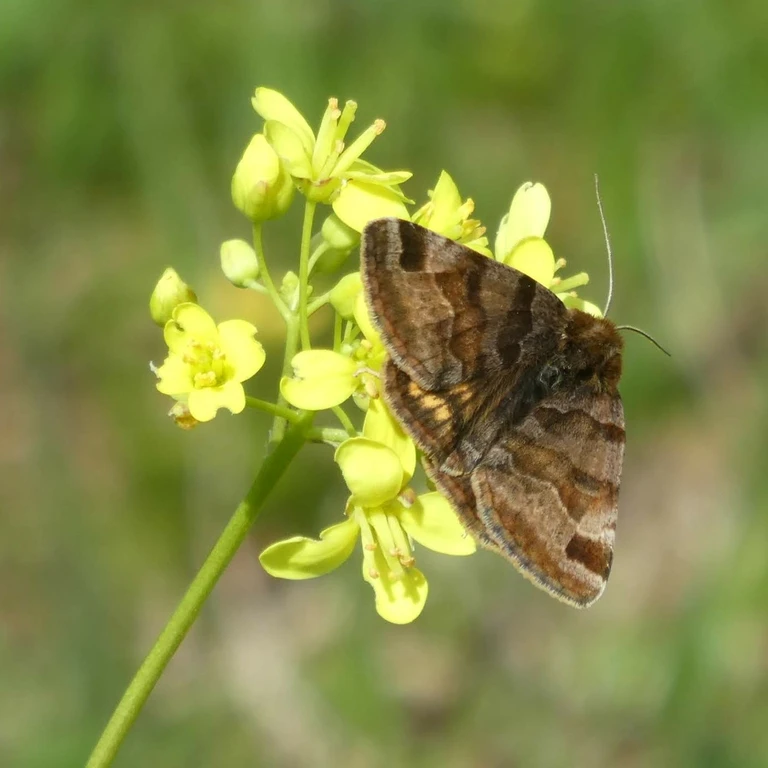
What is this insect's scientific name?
Euclidia glyphica
